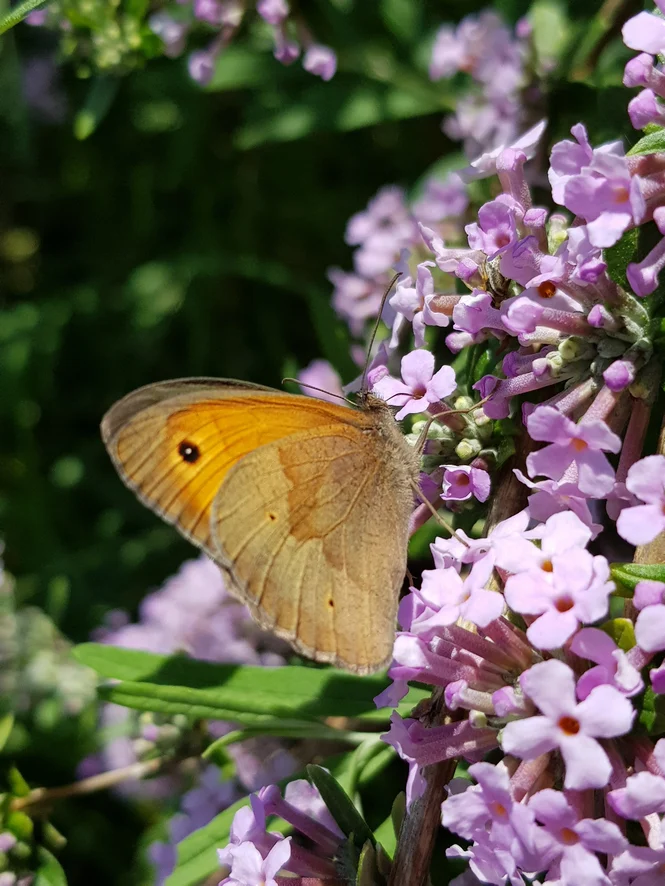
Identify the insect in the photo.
Maniola jurtina
